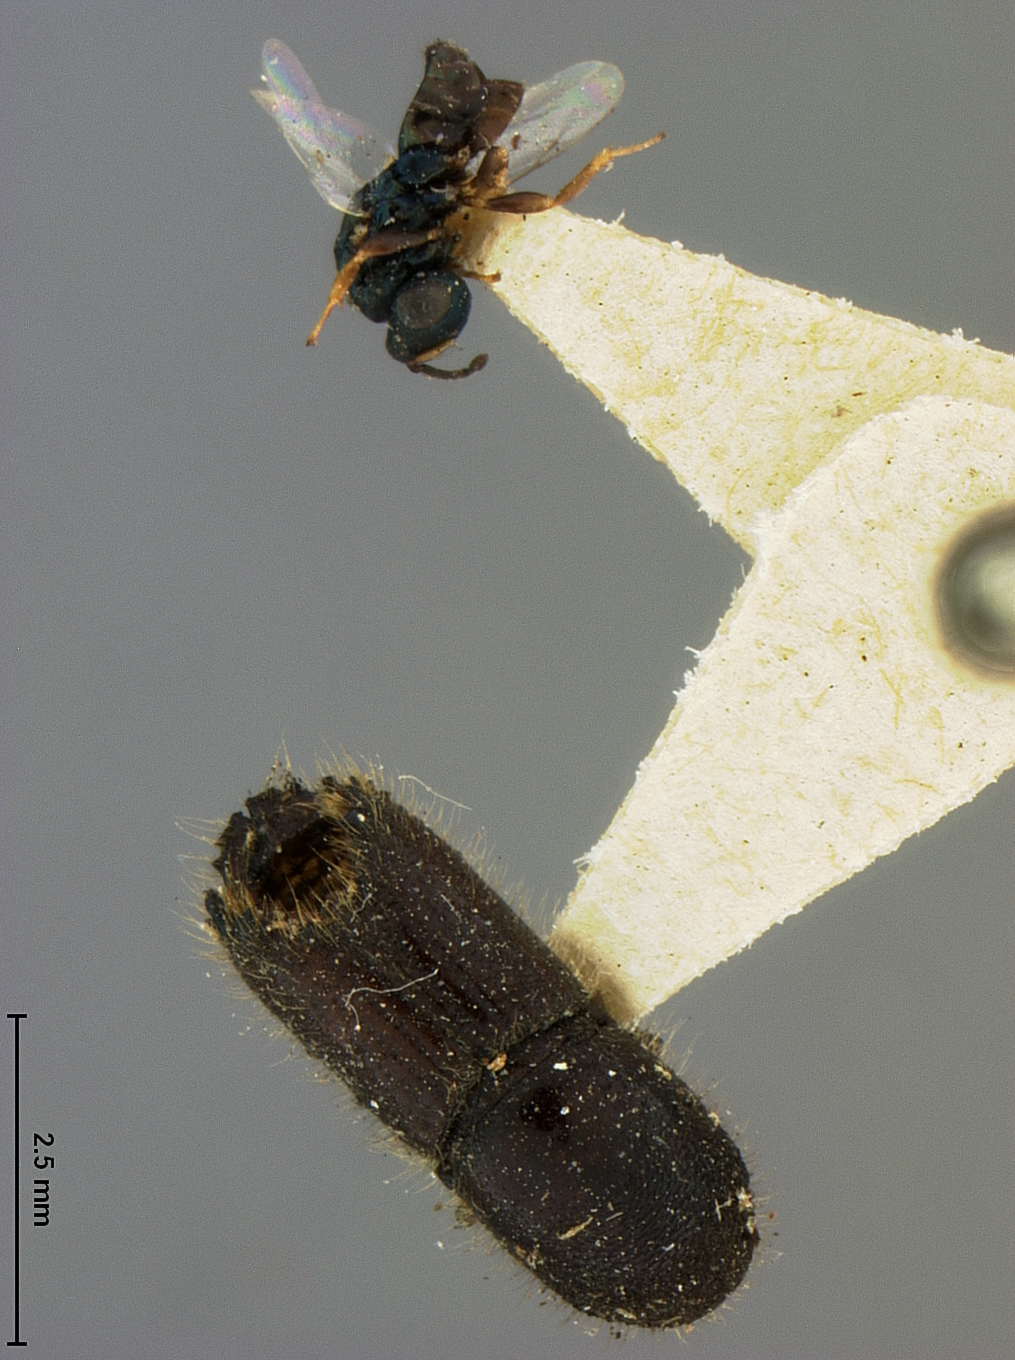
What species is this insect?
Tomicobia tibialis
